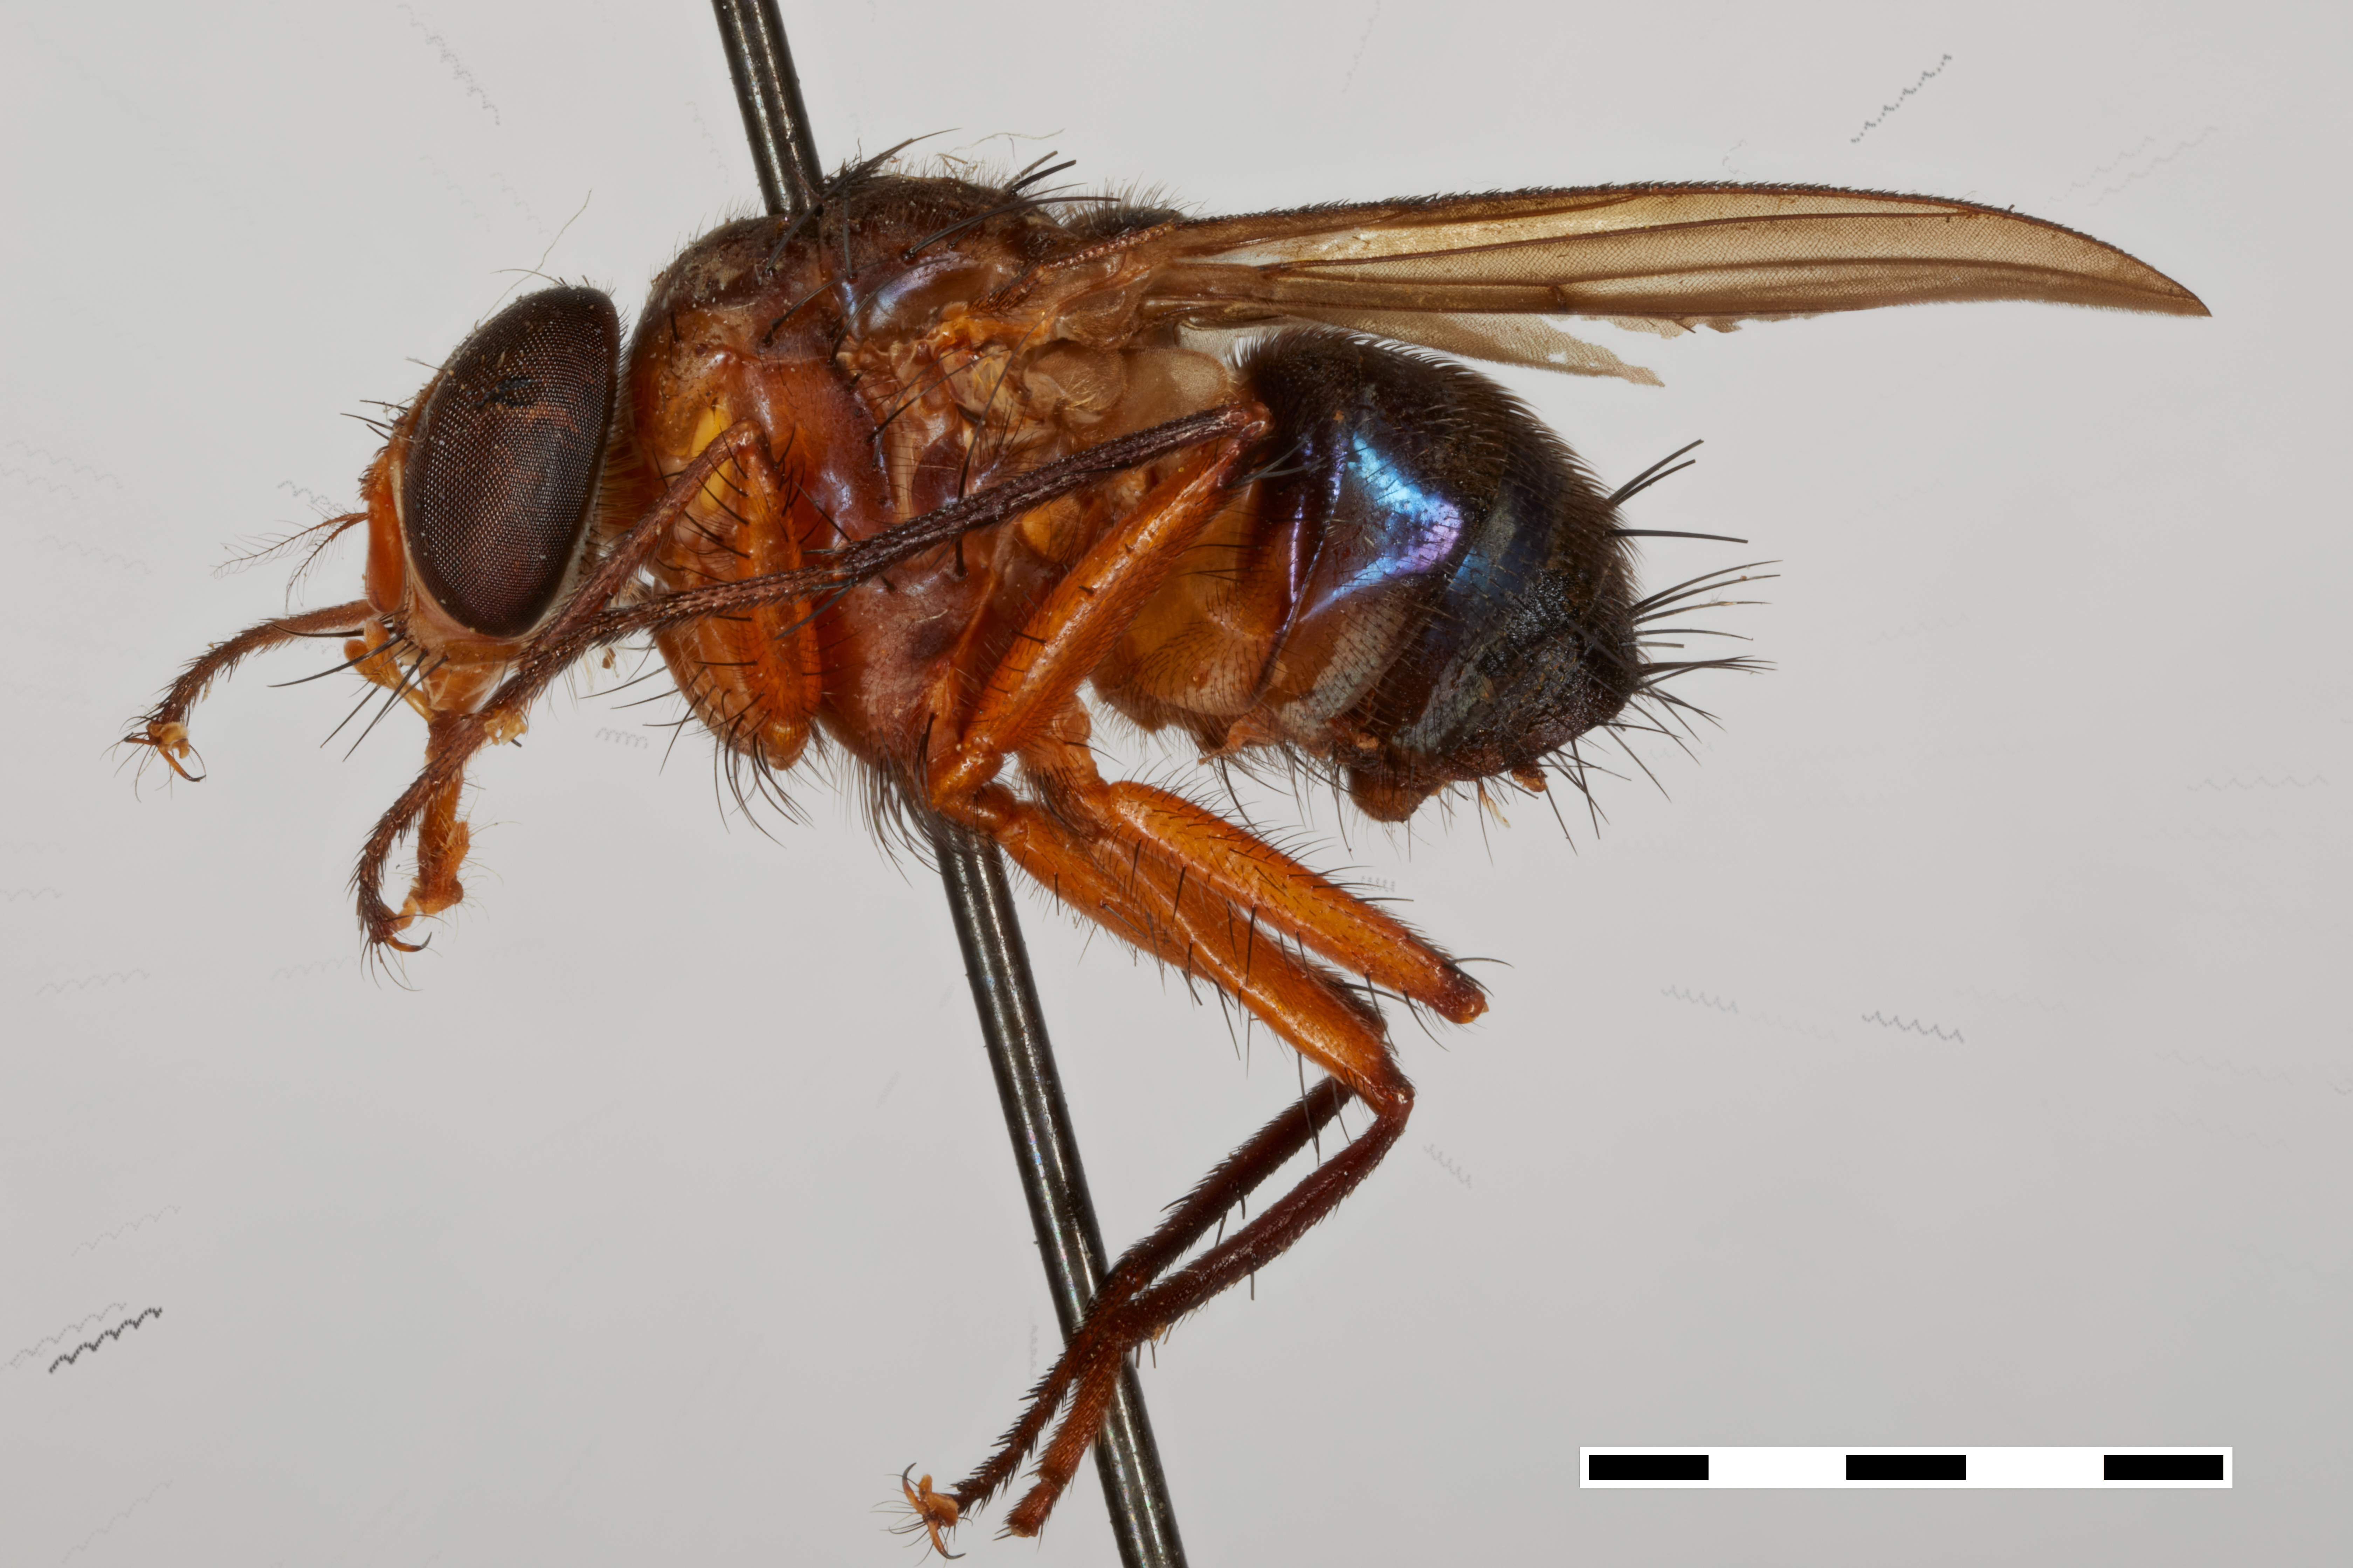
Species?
Huascaromusca aeneiventris (also Mesembrinella tibialis)
